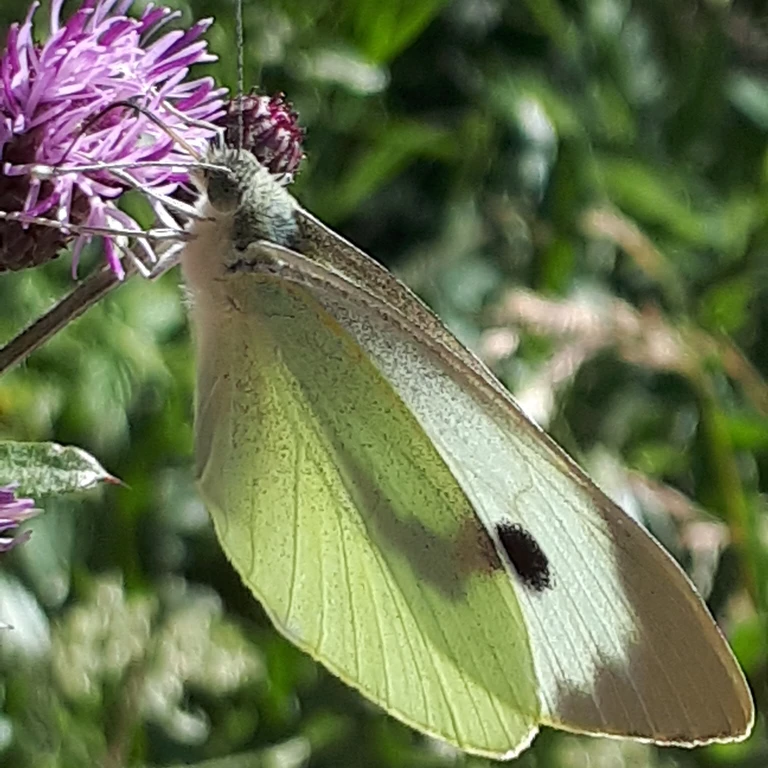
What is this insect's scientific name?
Pieris brassicae
